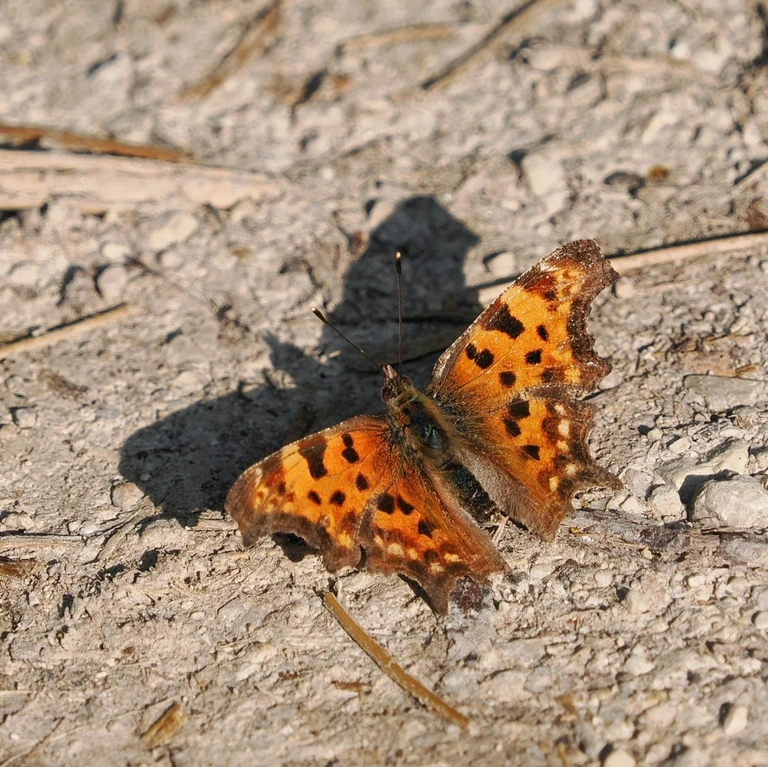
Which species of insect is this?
Polygonia c-album
